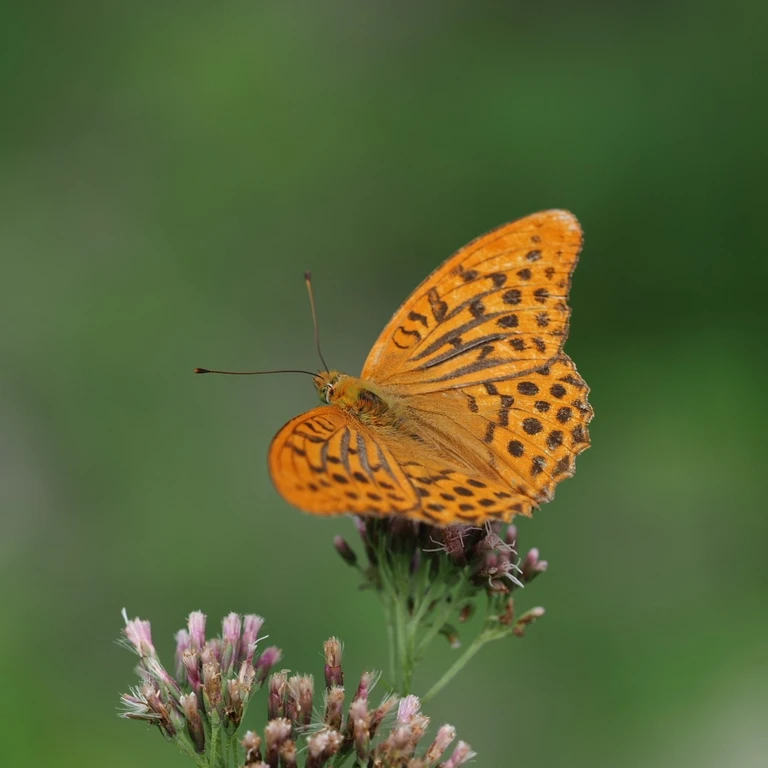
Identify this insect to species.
Argynnis paphia
